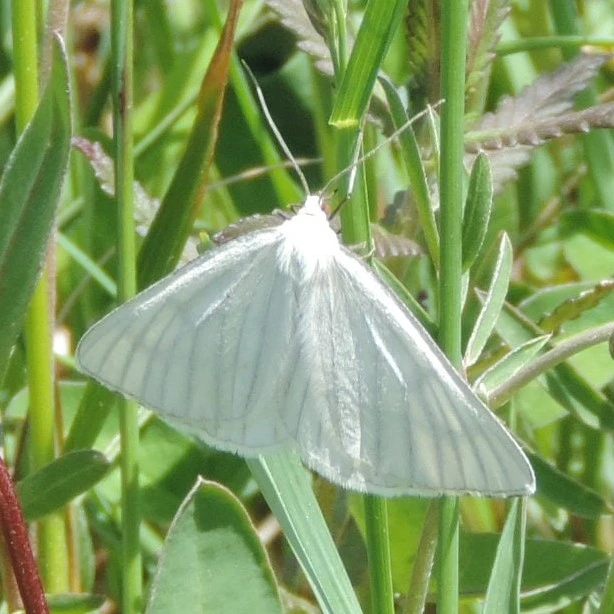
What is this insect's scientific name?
Siona lineata
